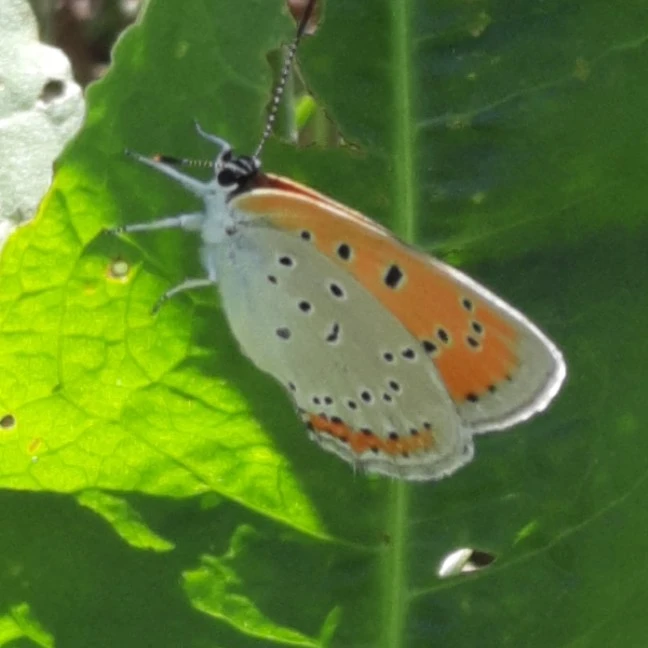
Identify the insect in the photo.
Lycaena dispar
